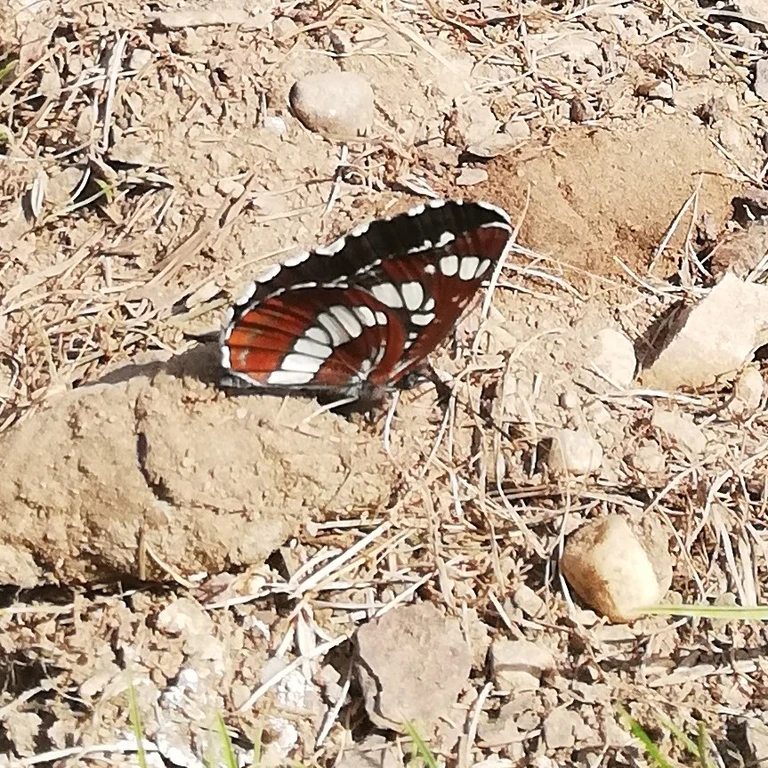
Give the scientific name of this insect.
Neptis rivularis
